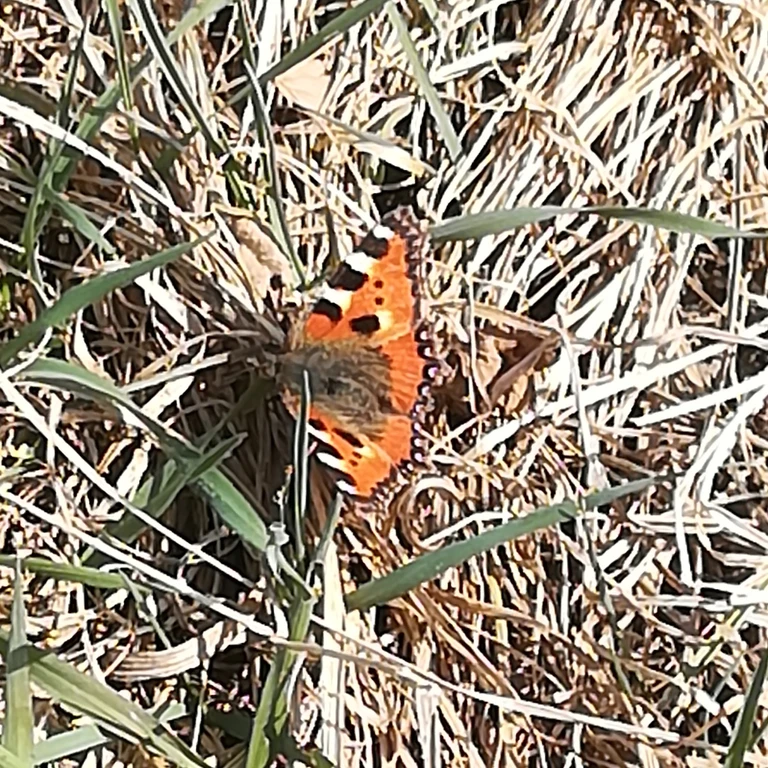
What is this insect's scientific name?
Aglais urticae
